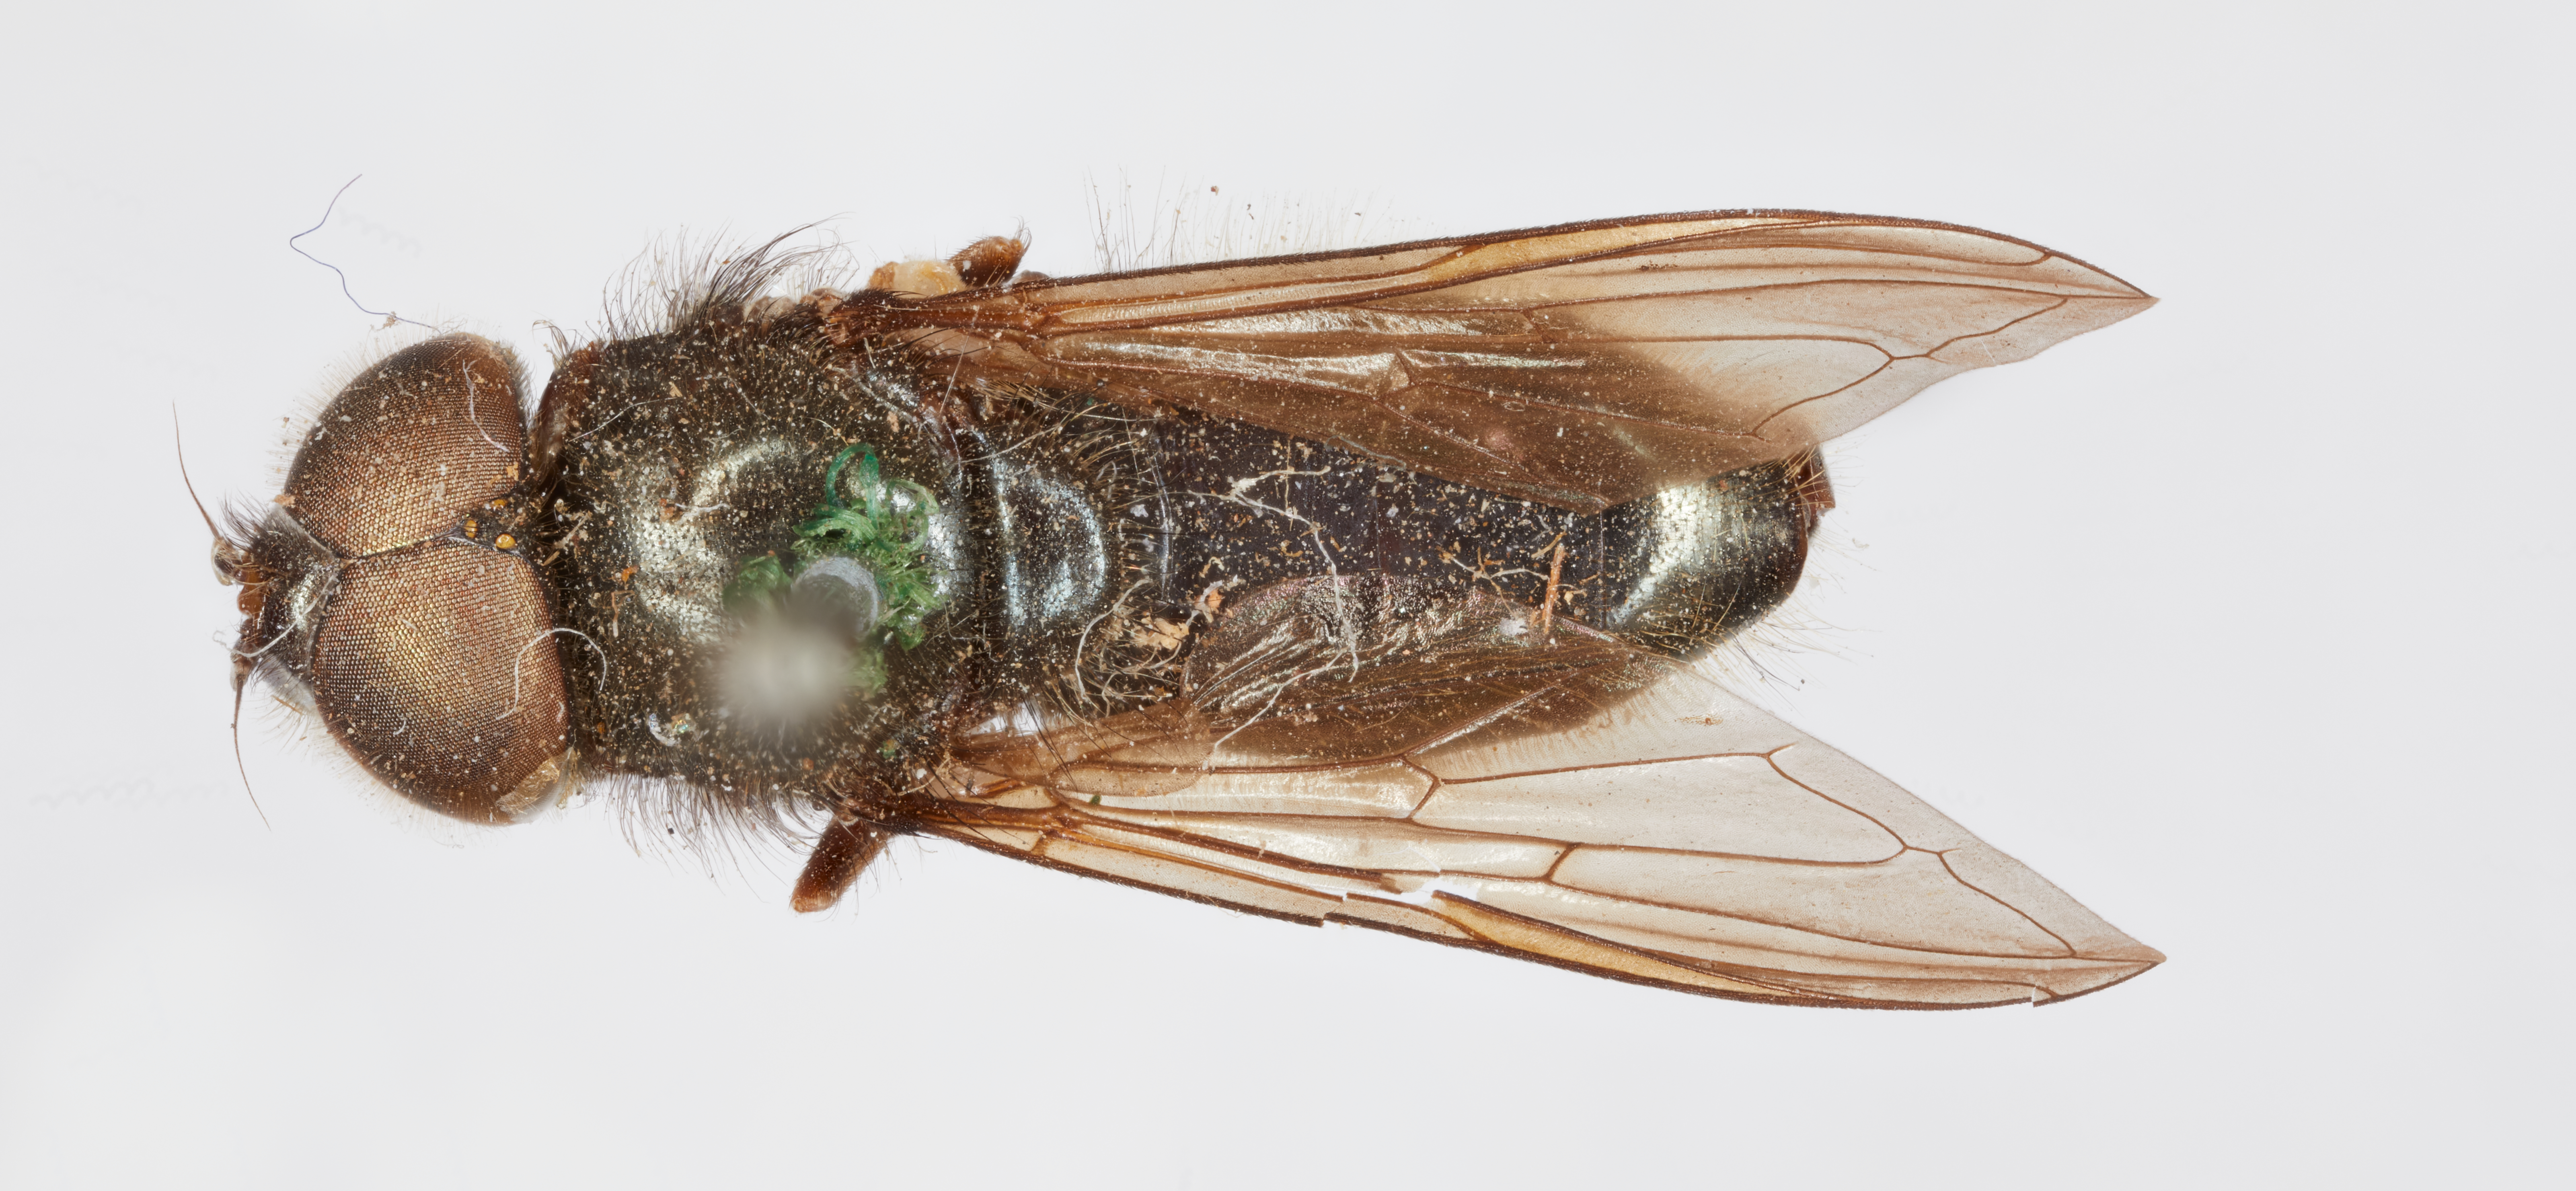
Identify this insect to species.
Cheilosia occidentalis
